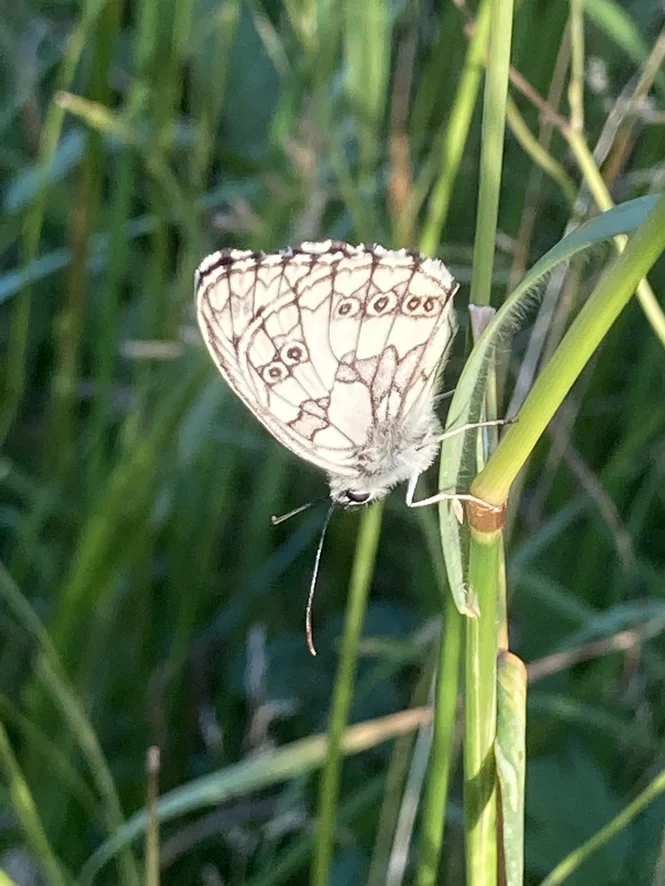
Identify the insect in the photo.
Melanargia galathea
